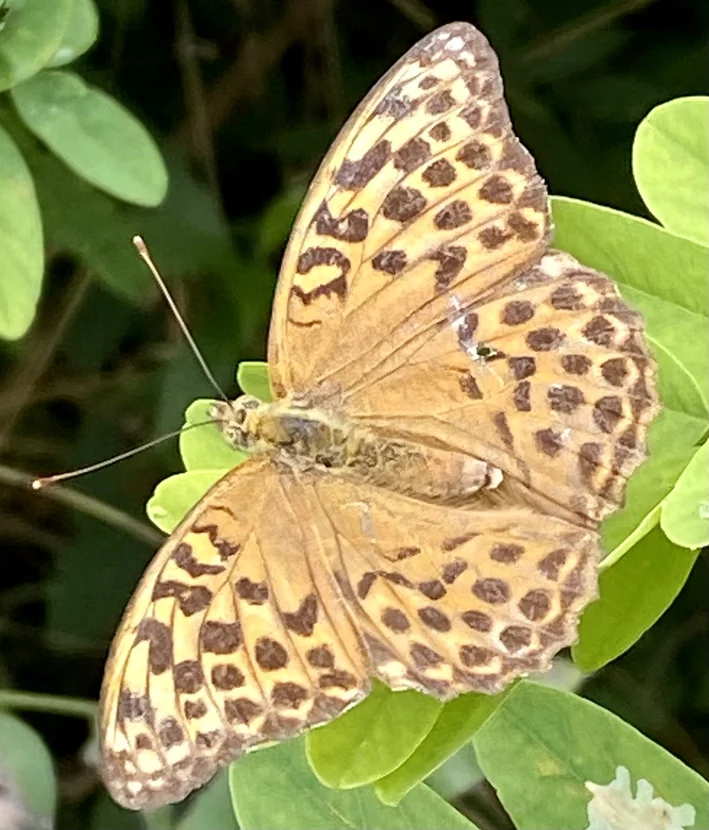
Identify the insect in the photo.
Argynnis paphia
